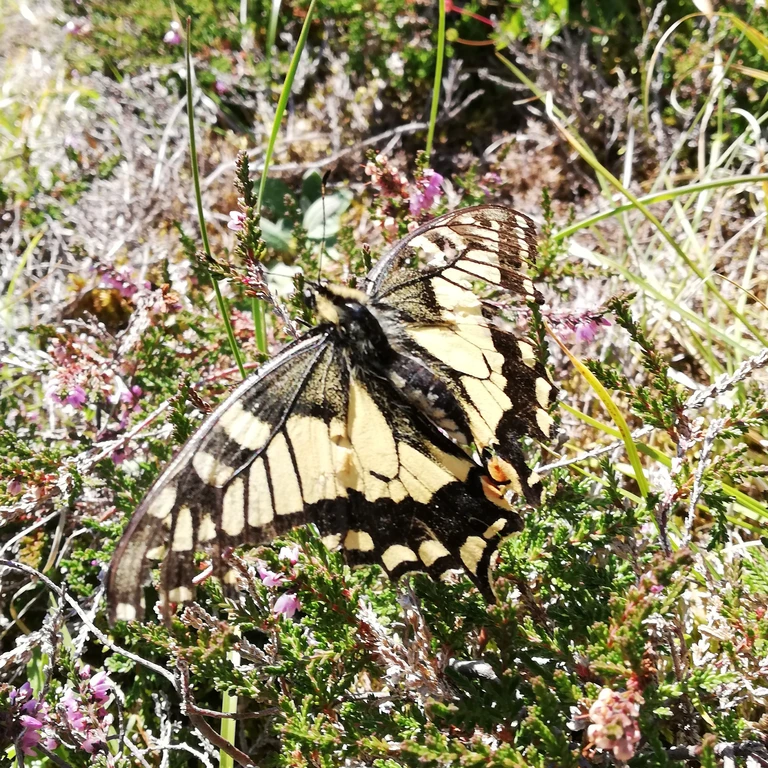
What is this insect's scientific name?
Papilio machaon
